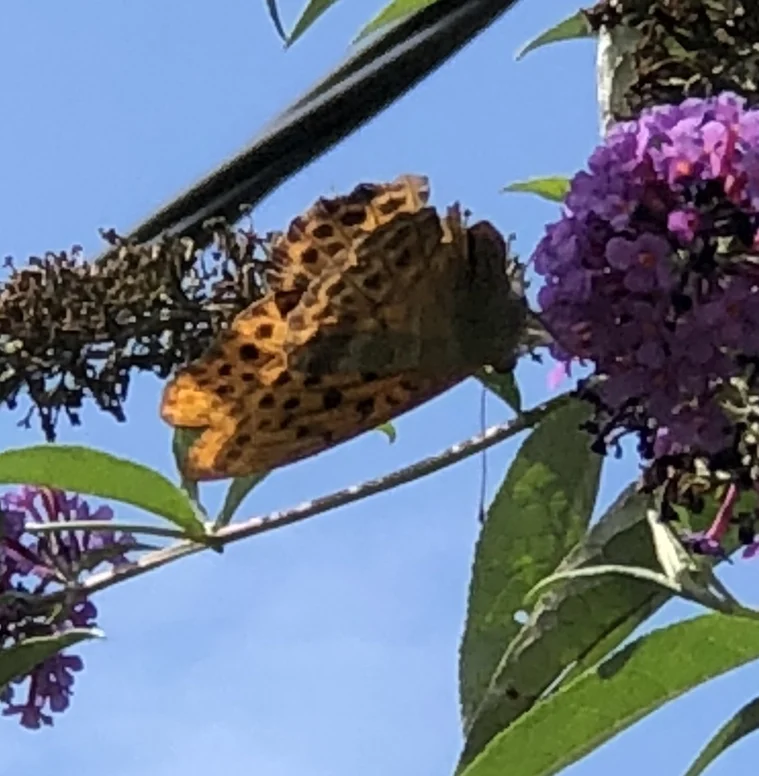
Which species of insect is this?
Argynnis paphia
